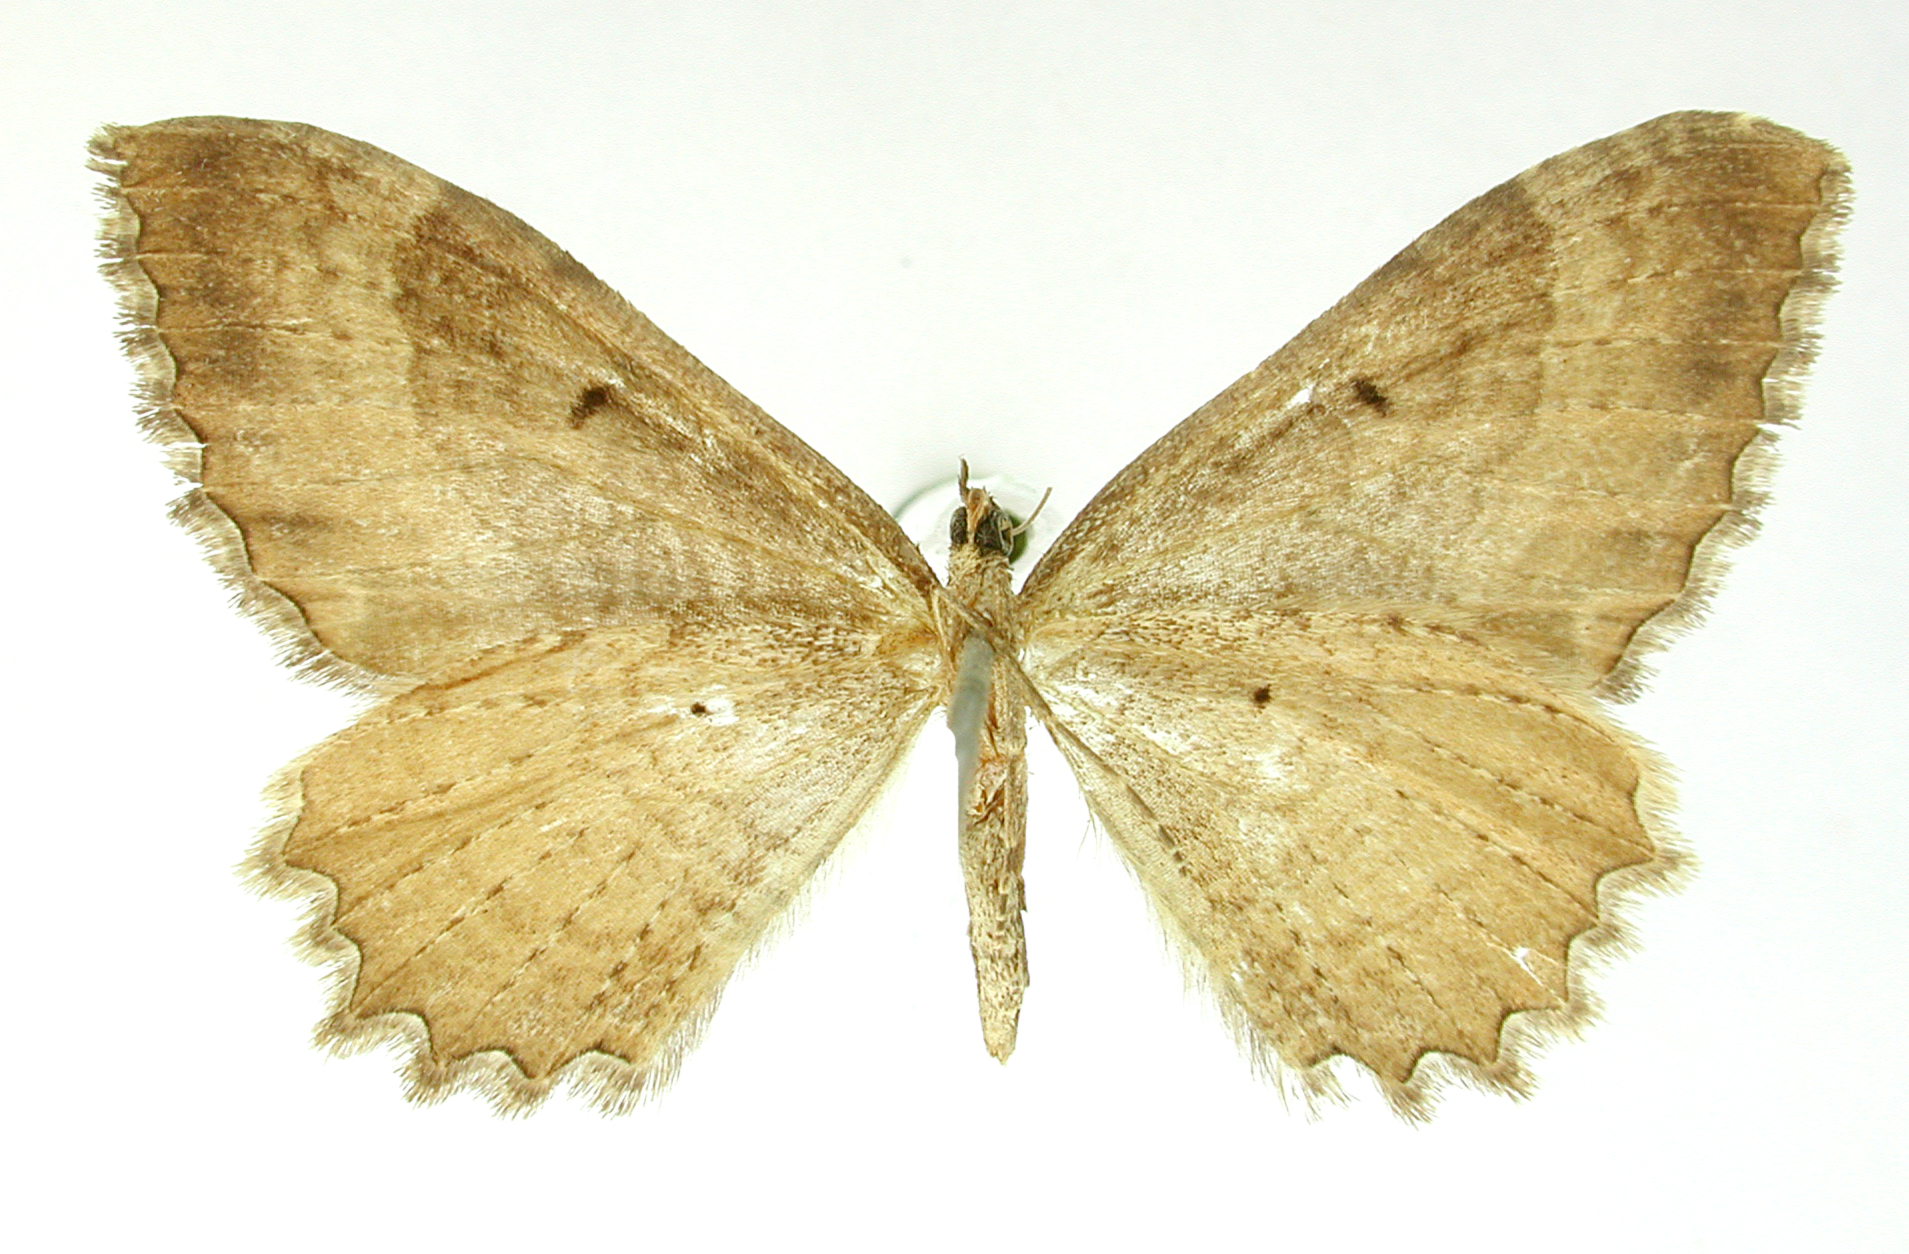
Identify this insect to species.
Calocalpe cupreipennis
